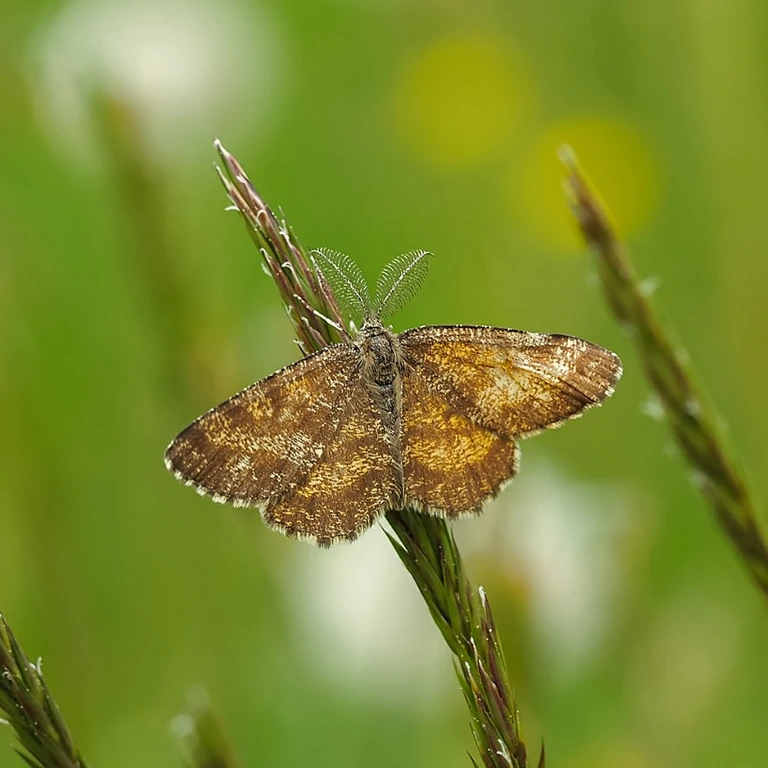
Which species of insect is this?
Ematurga atomaria
